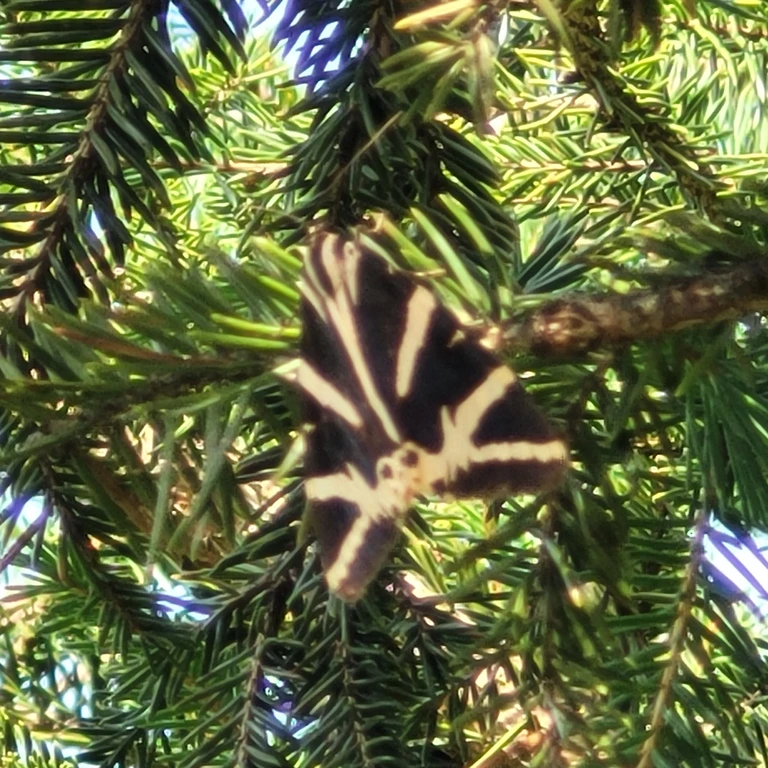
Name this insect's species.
Euplagia quadripunctaria
